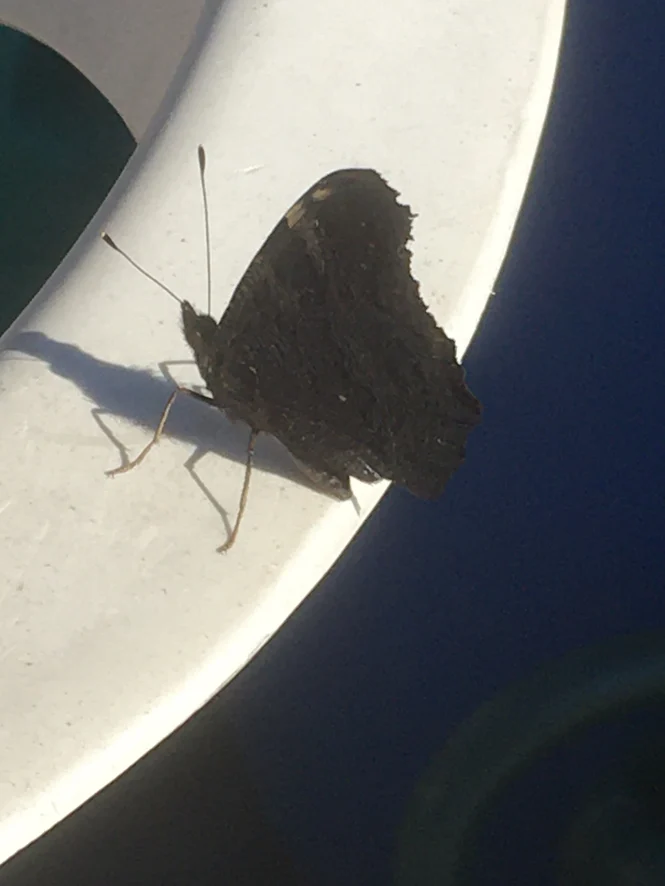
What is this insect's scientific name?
Aglais io
